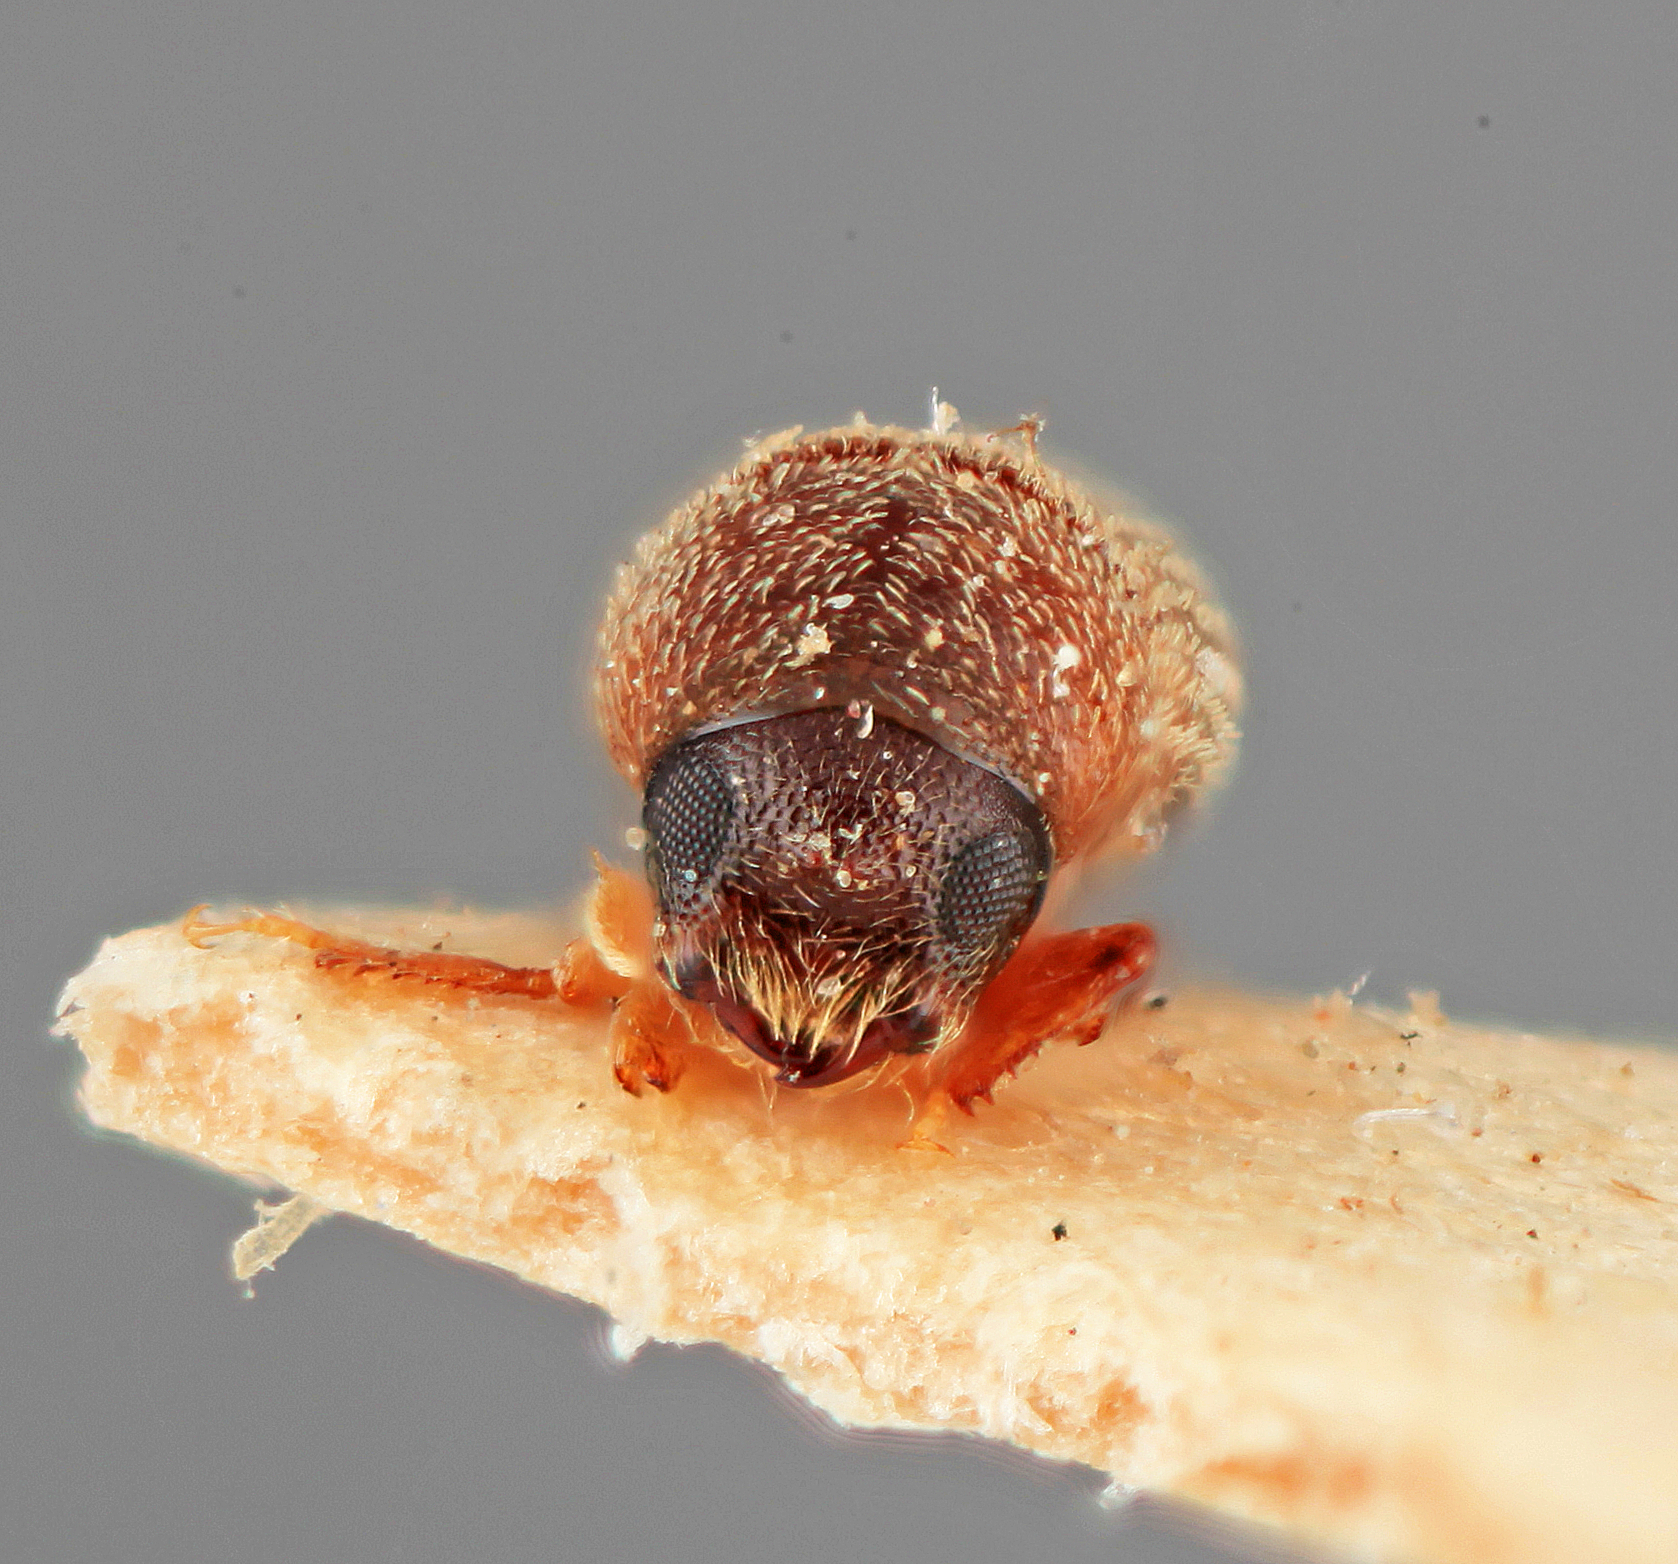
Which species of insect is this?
Polygraphus anogeissi
